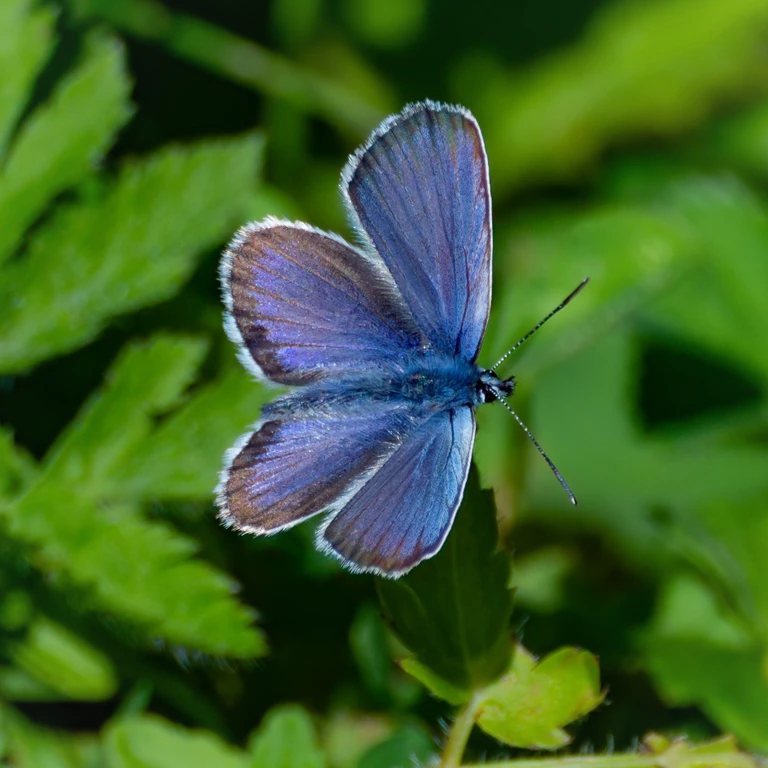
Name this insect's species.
Plebejus argus
